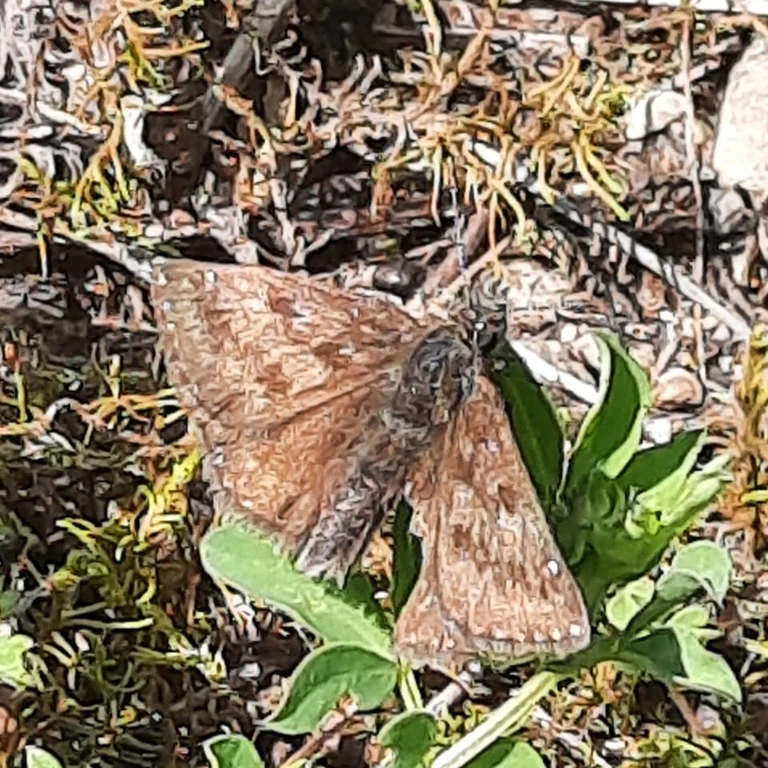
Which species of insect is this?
Erynnis tages
